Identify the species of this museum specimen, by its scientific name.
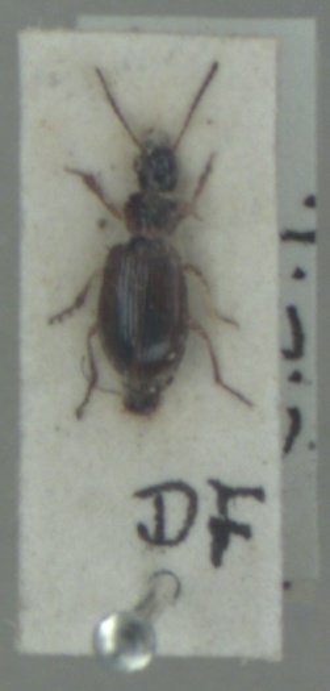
Dicheirotrichus placidus
